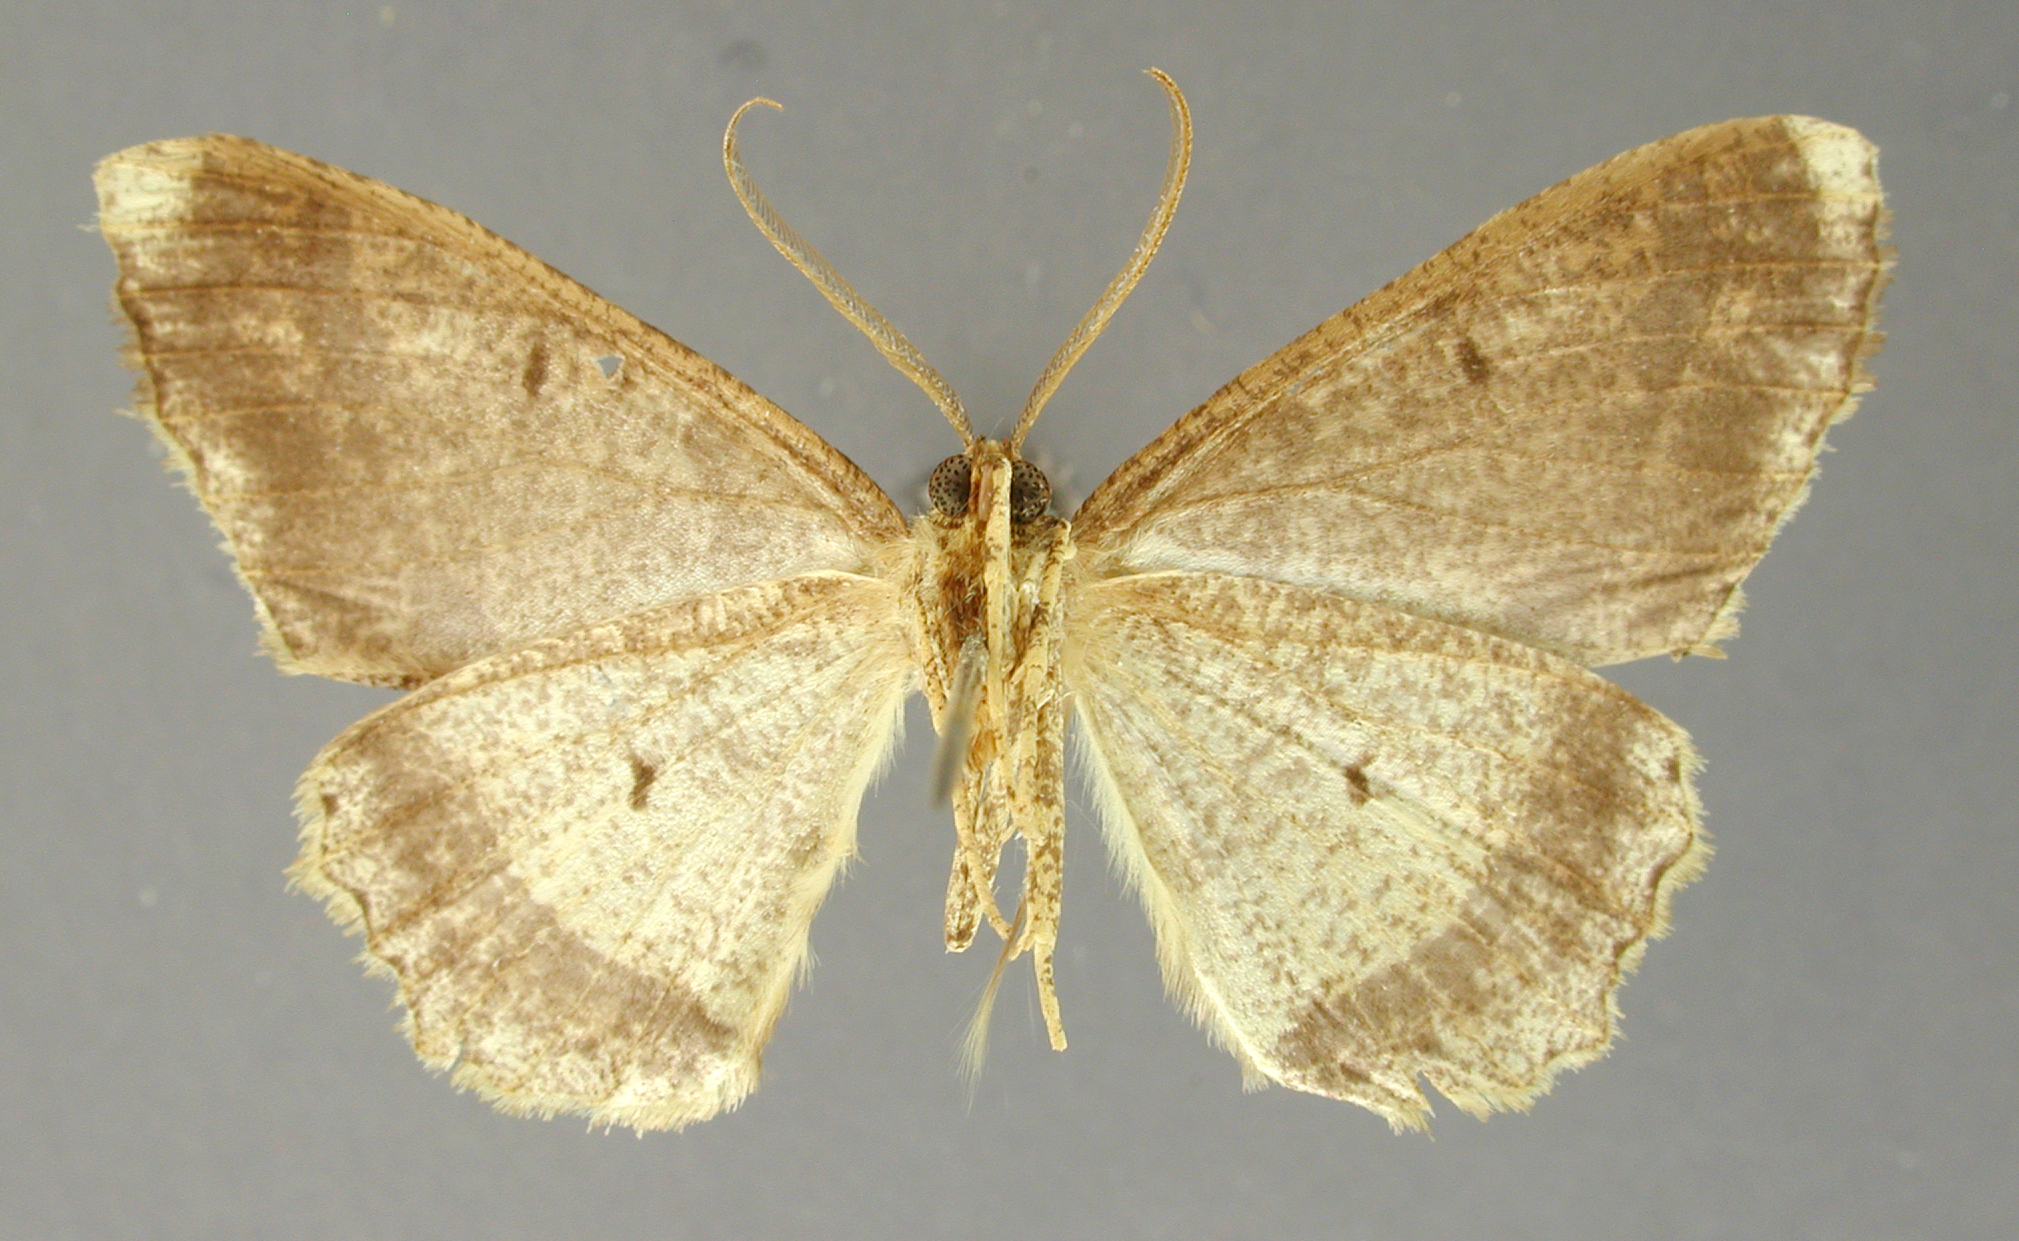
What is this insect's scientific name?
Melanolophia isometra
